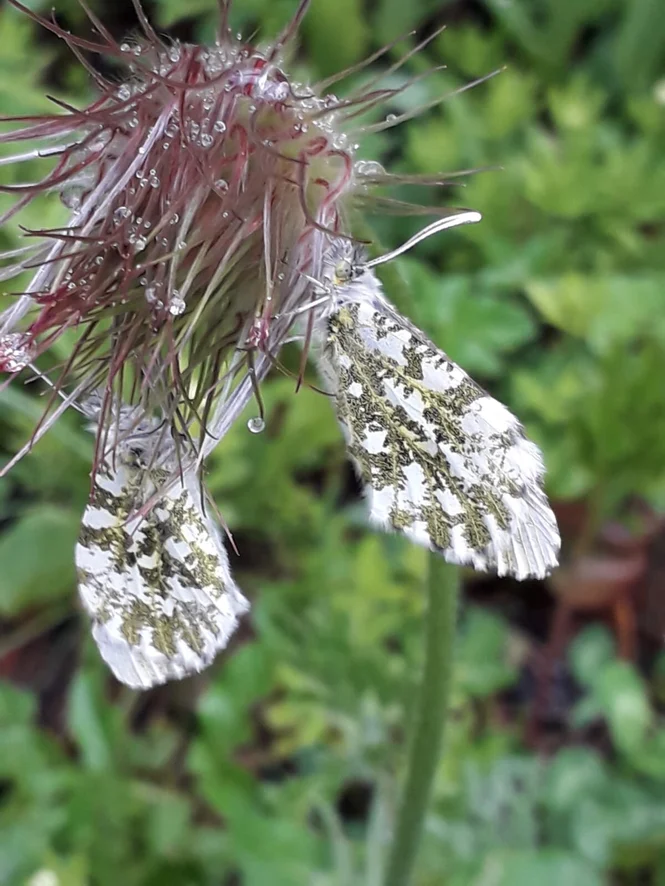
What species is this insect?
Anthocharis cardamines
